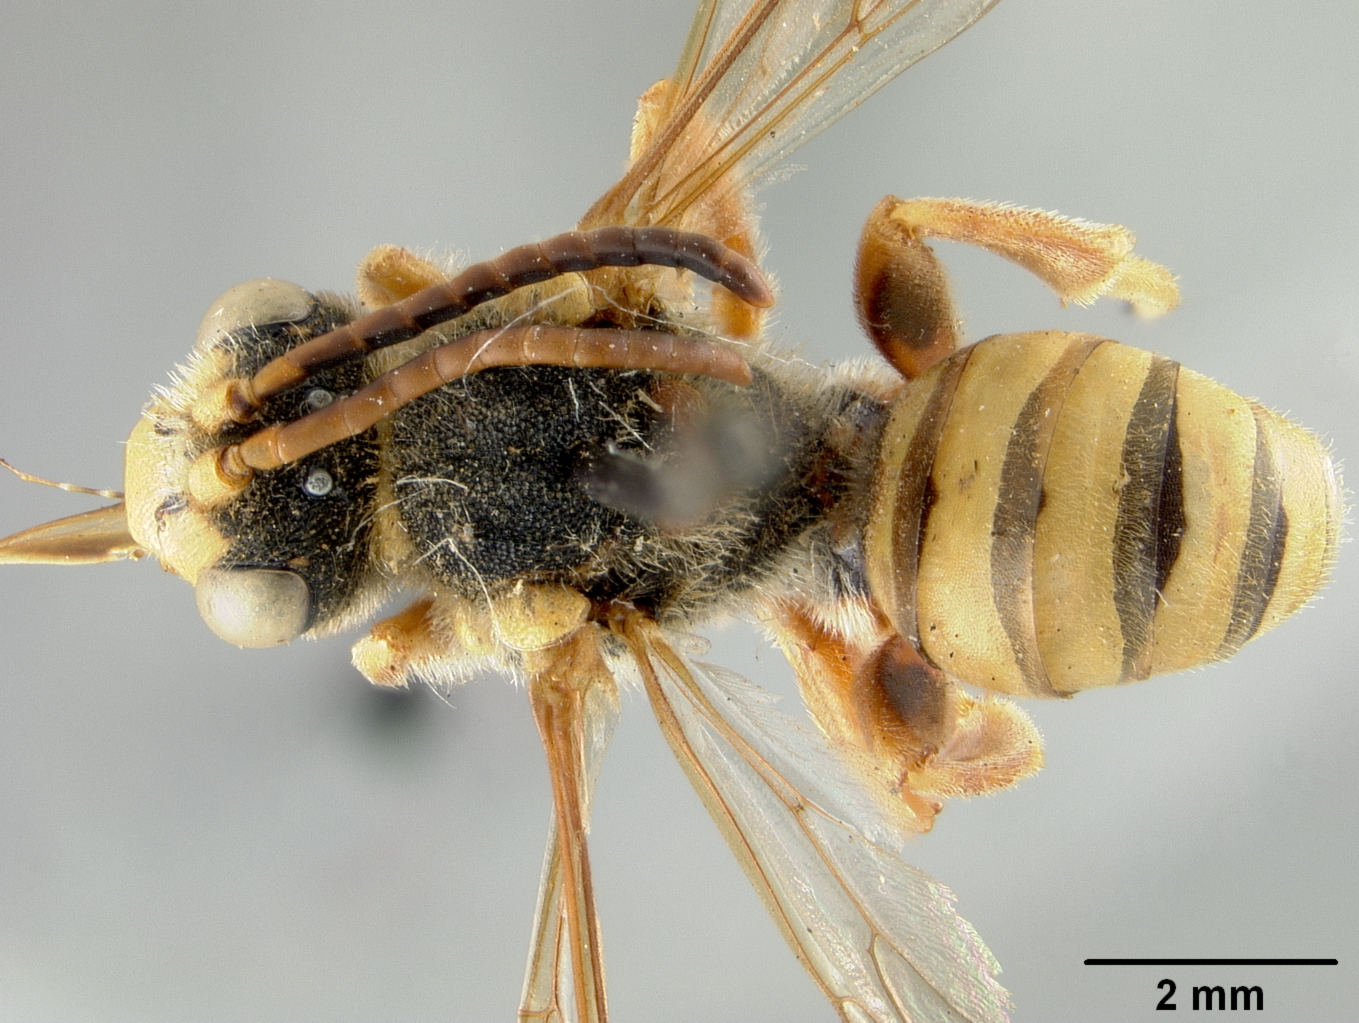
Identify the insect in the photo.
Nomada xantholepis
